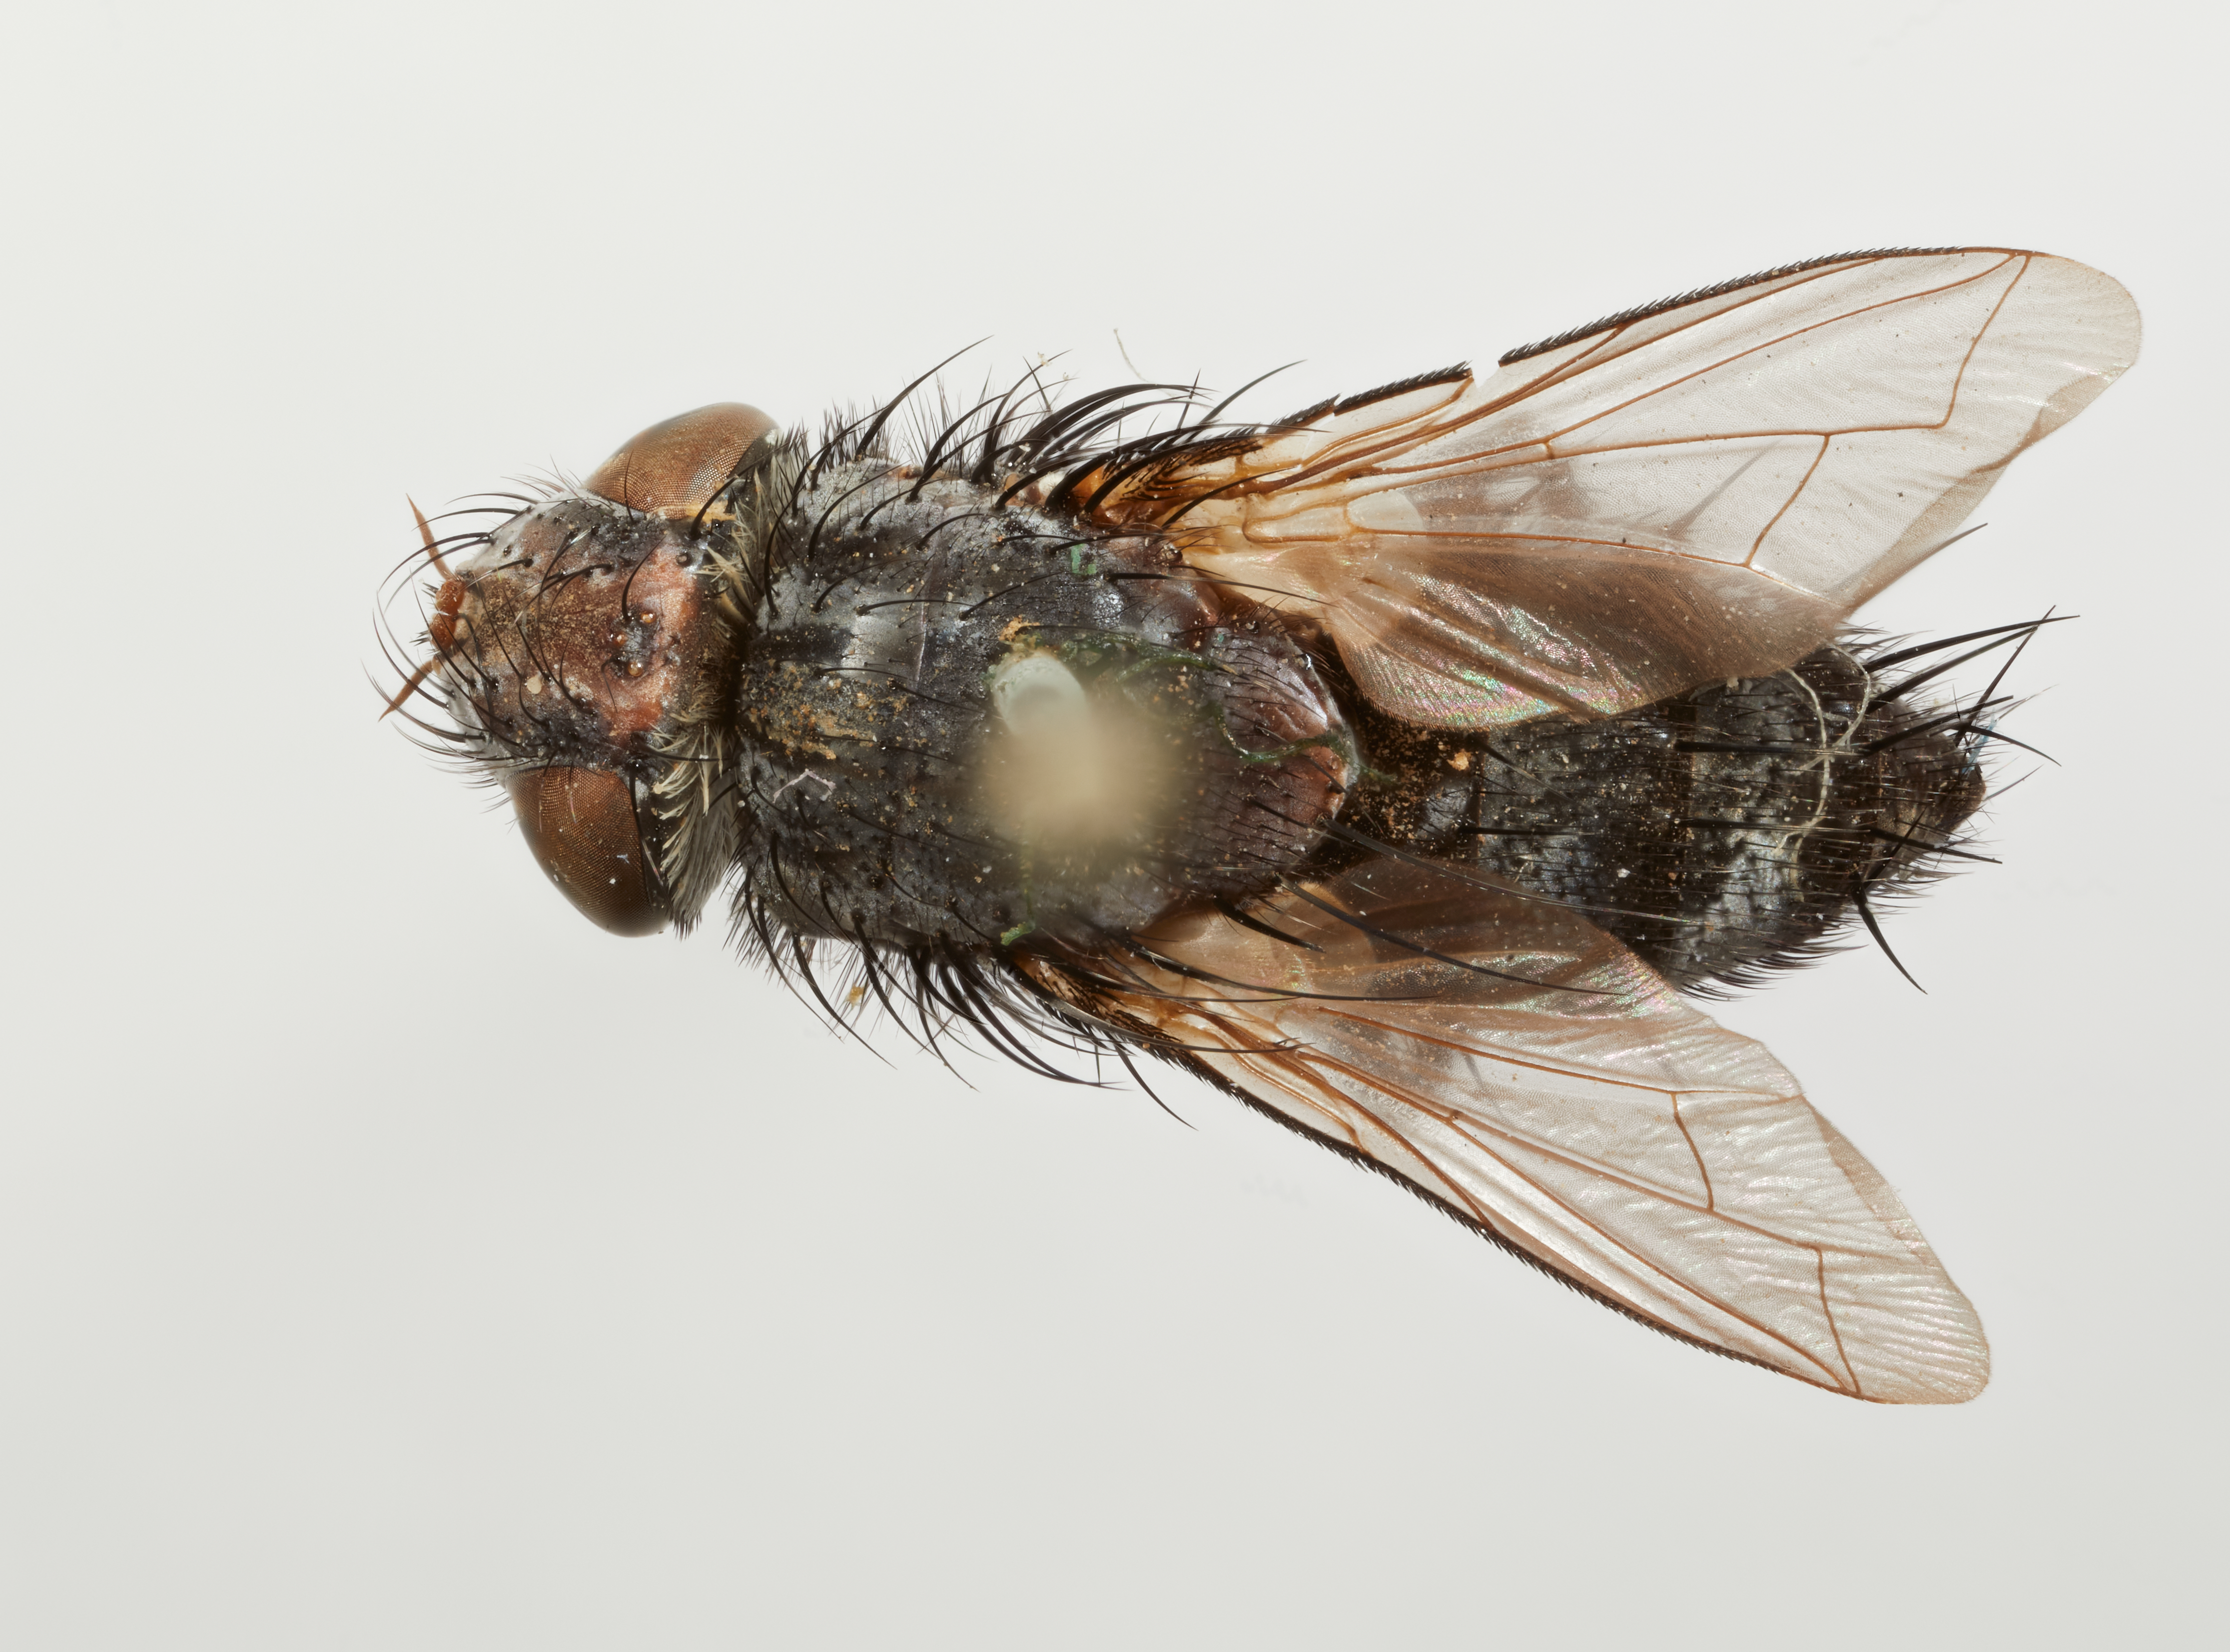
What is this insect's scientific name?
Chaetocraniopsis argenticeps
